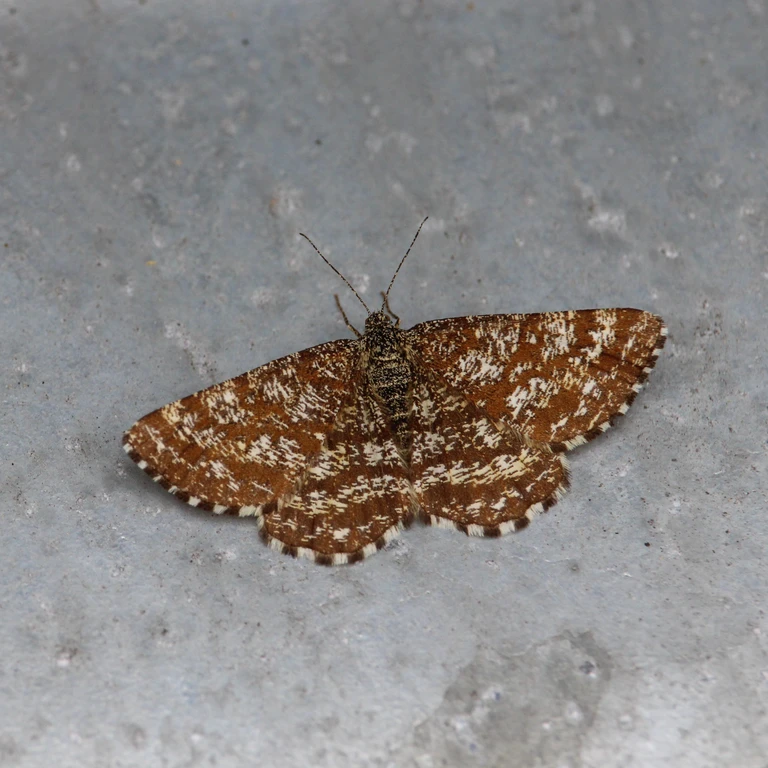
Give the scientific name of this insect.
Ematurga atomaria
